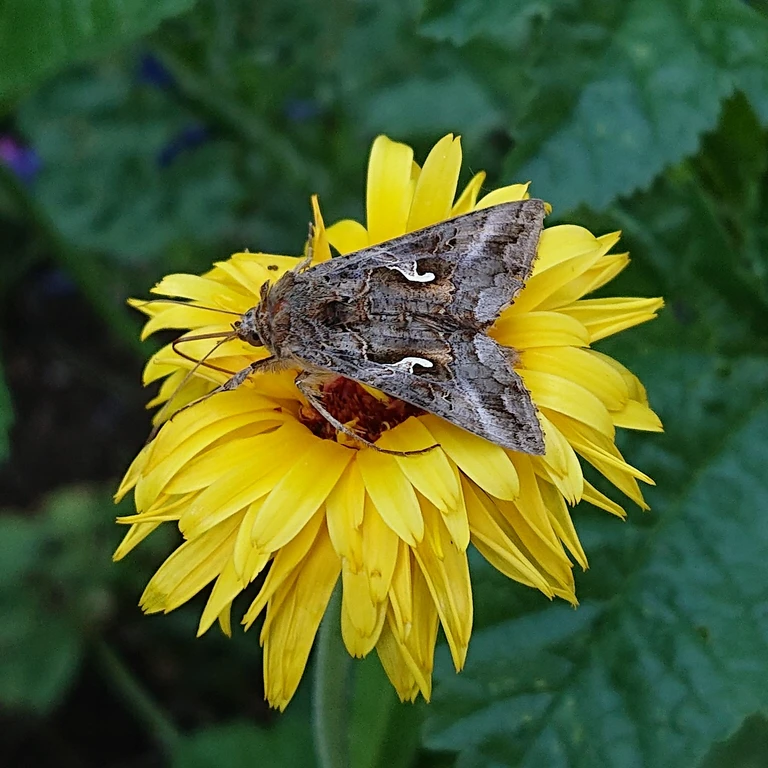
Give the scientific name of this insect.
Autographa gamma
